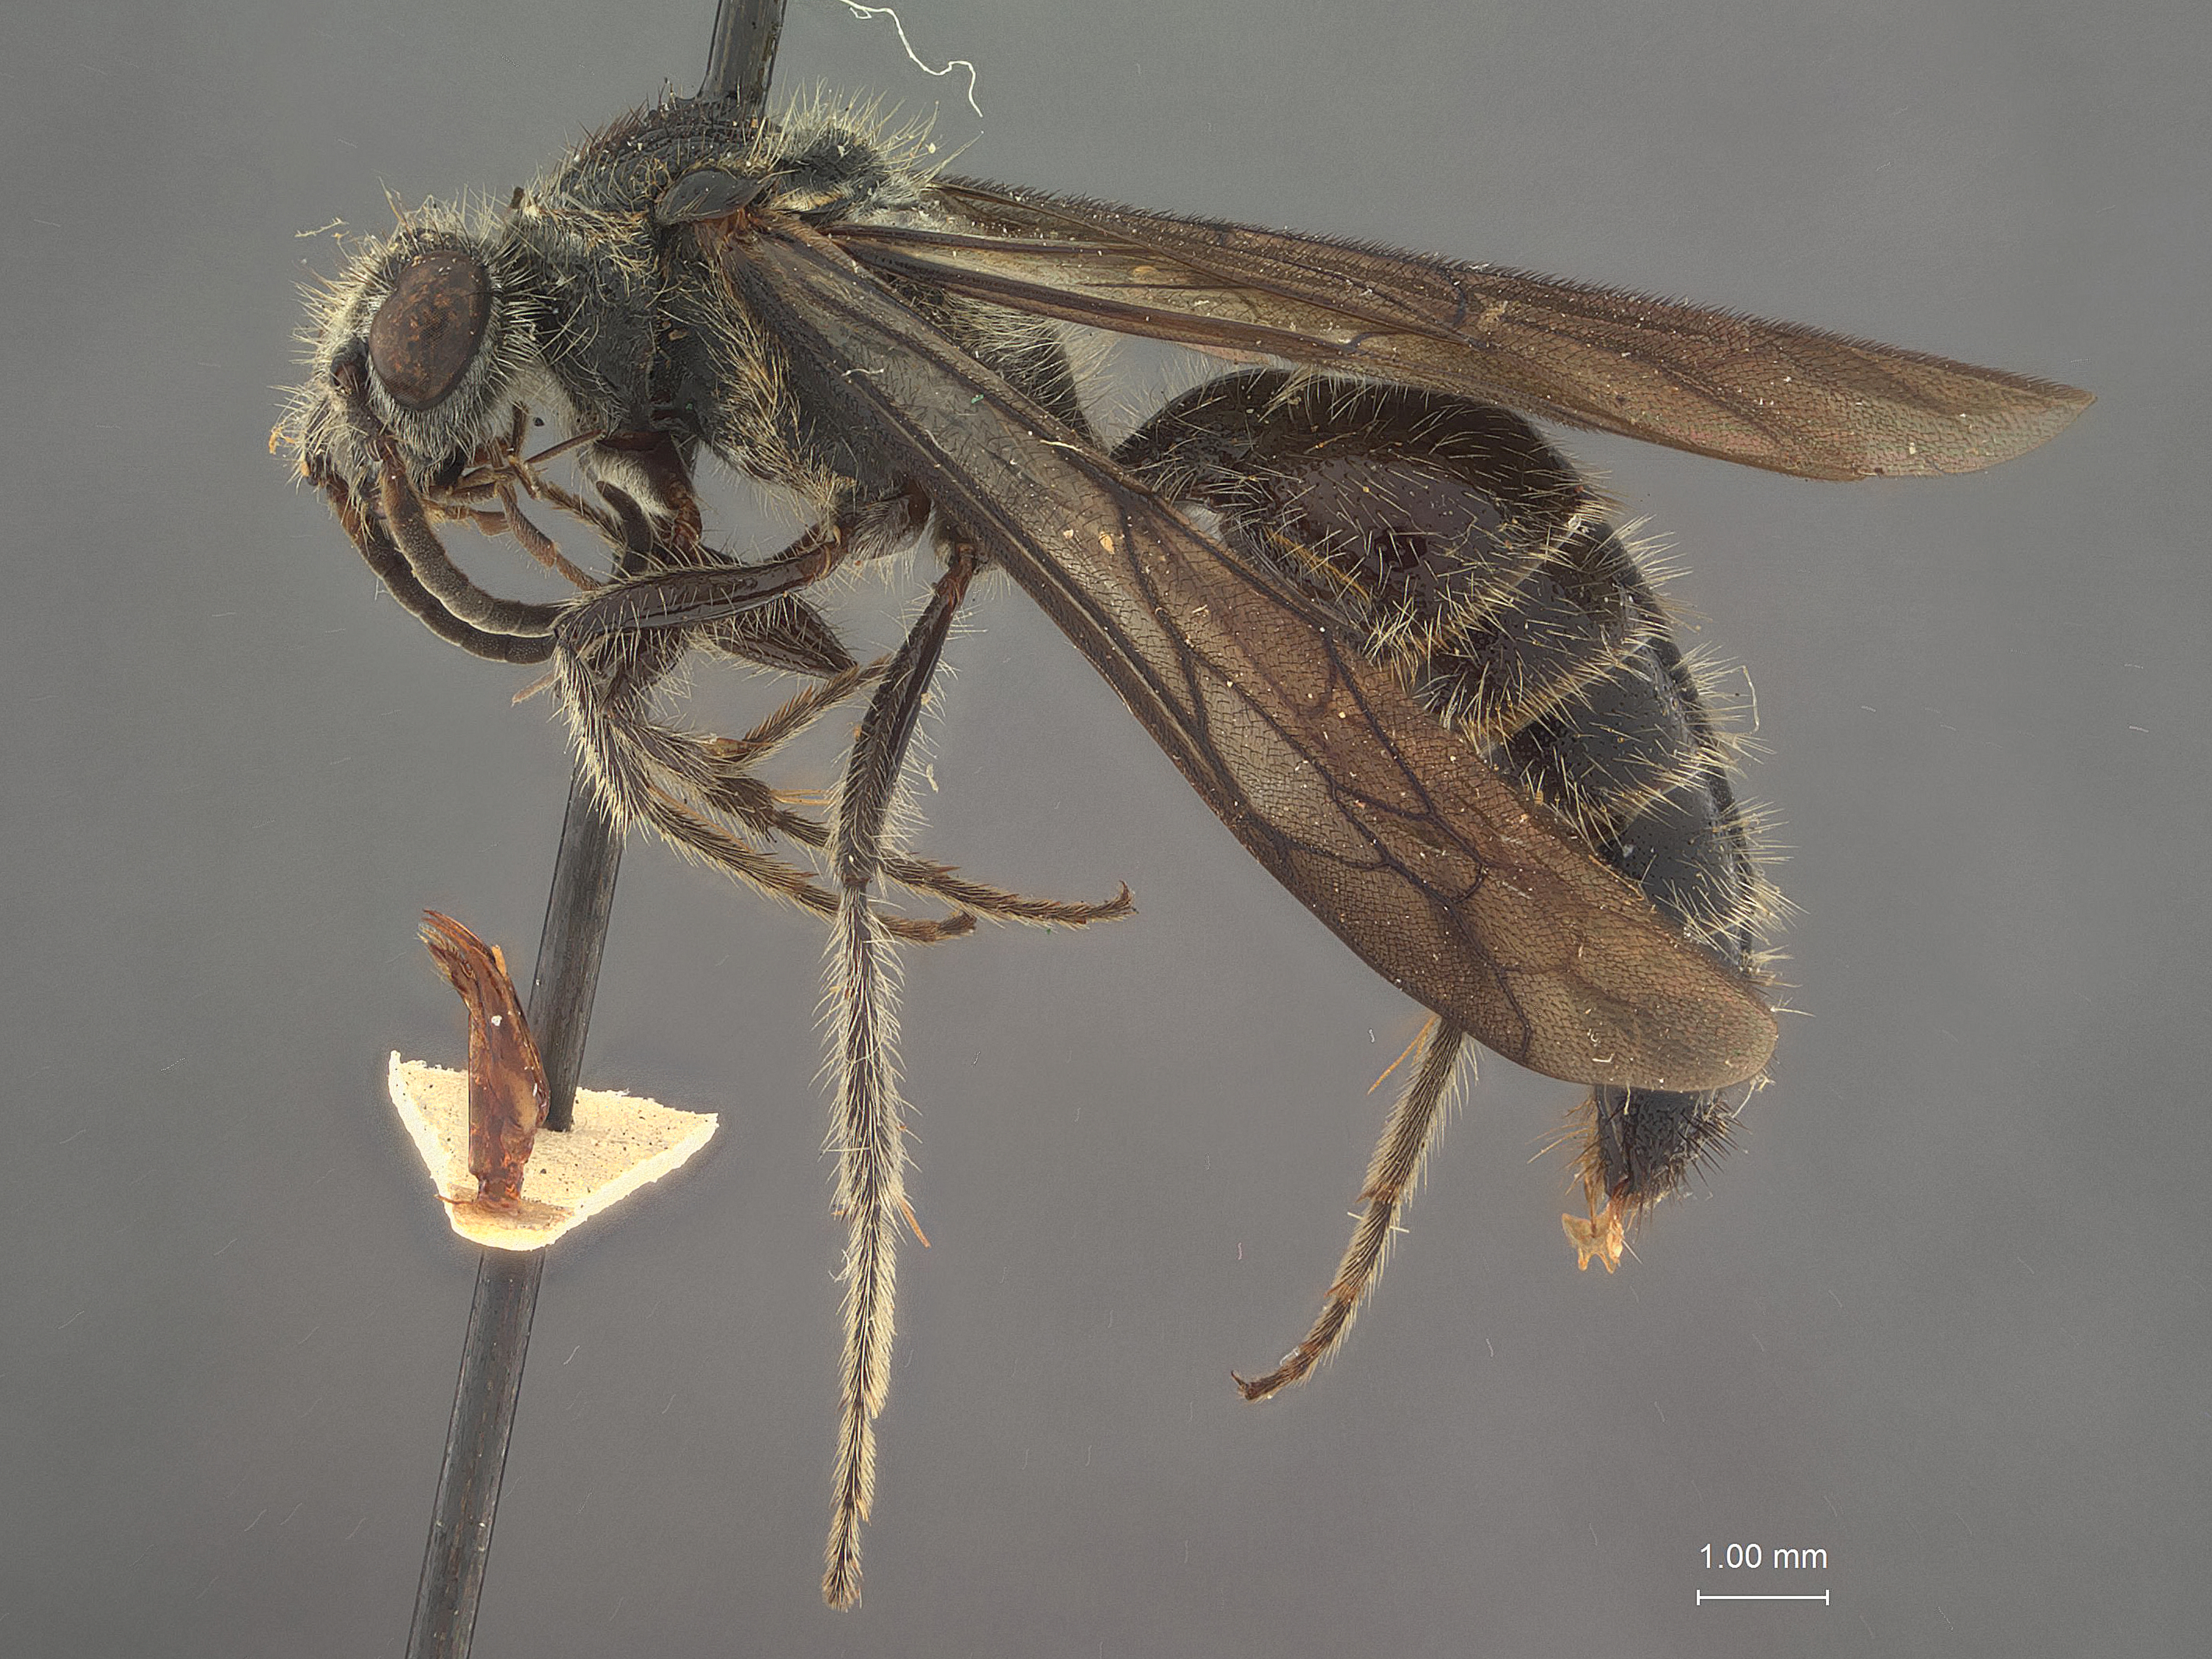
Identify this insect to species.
Timulla sticticornis
